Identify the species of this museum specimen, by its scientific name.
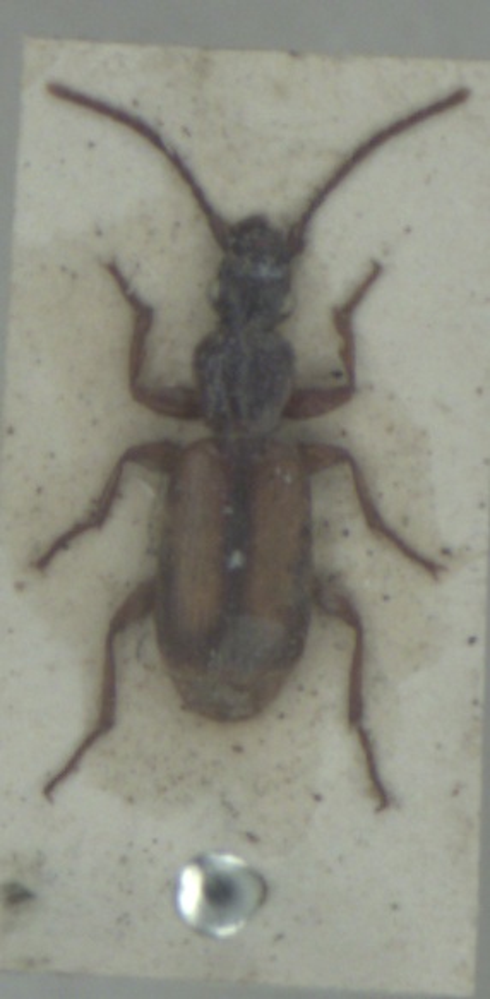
Polistichus connexus
